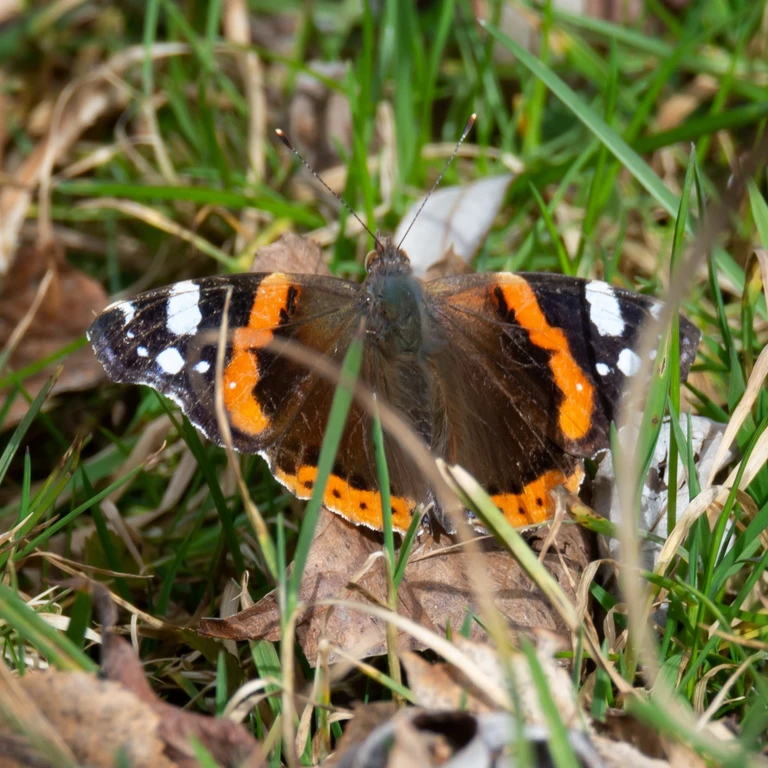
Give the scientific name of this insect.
Vanessa atalanta
